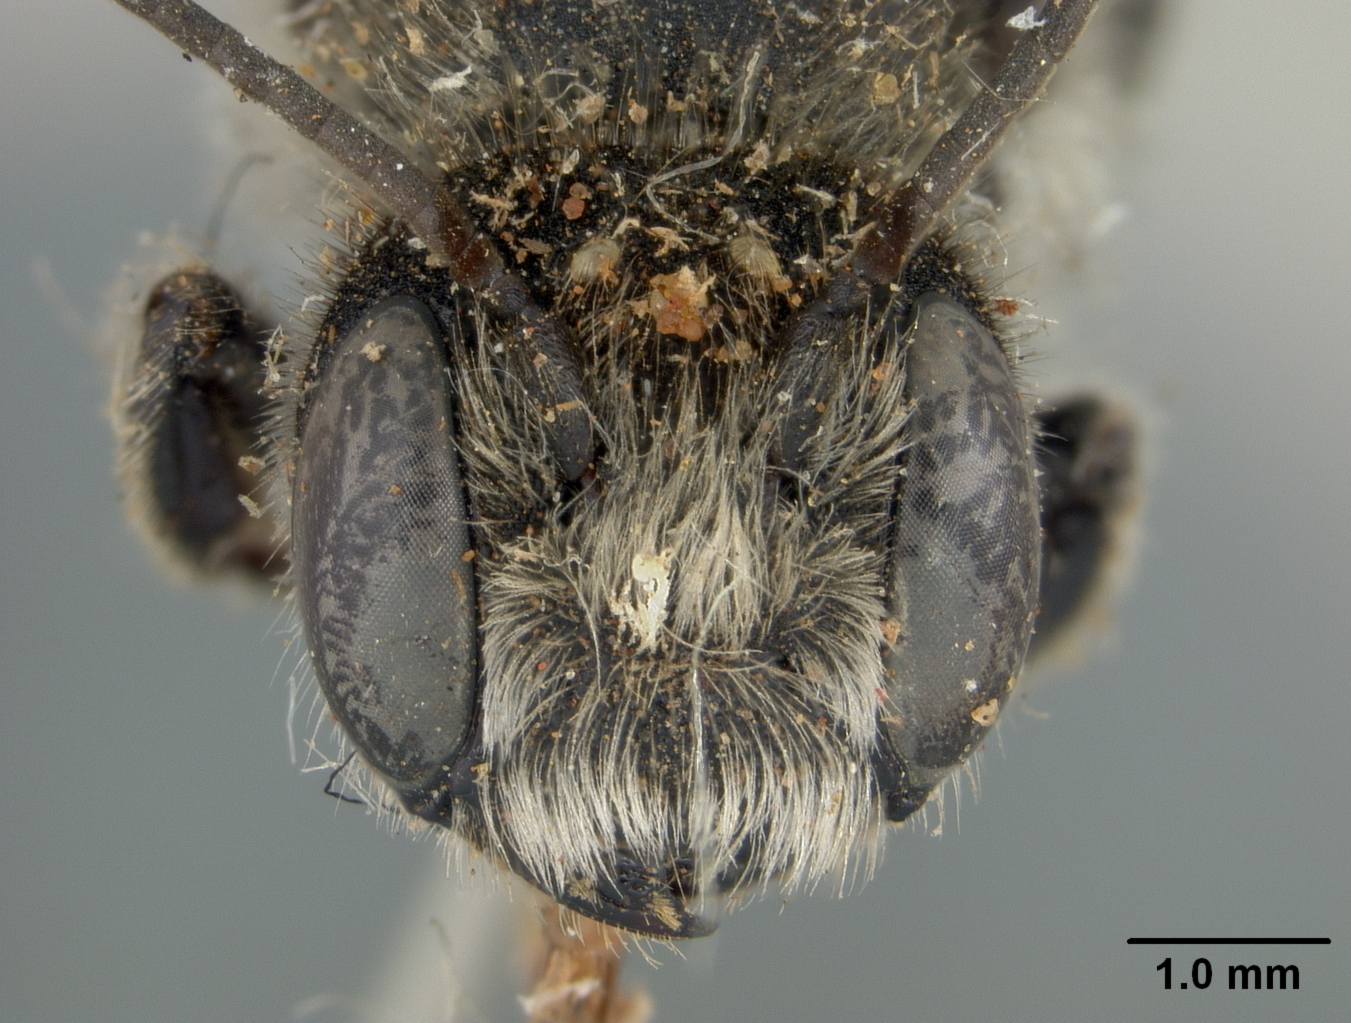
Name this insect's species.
Megachile horatii
